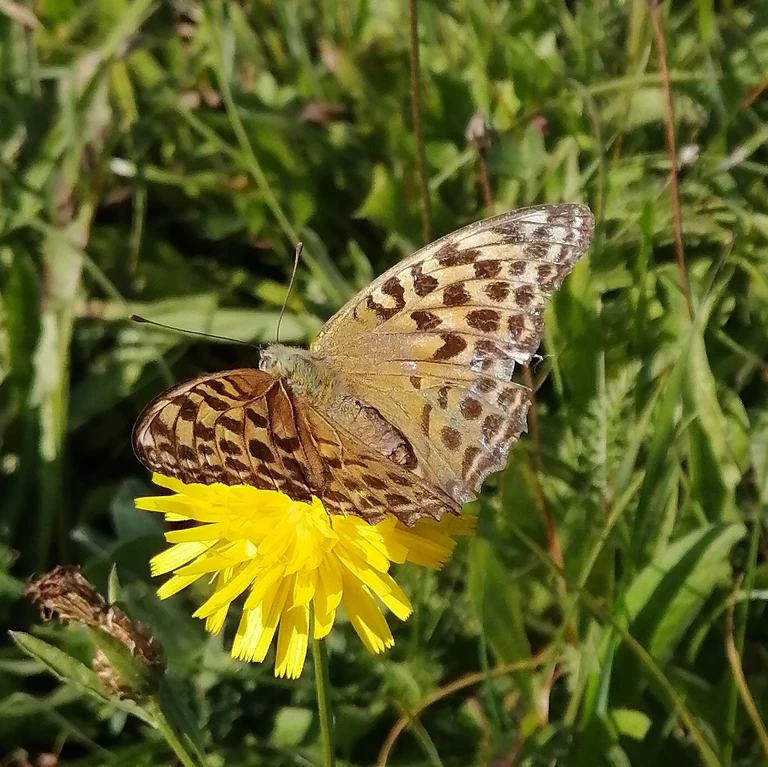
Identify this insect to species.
Argynnis paphia
